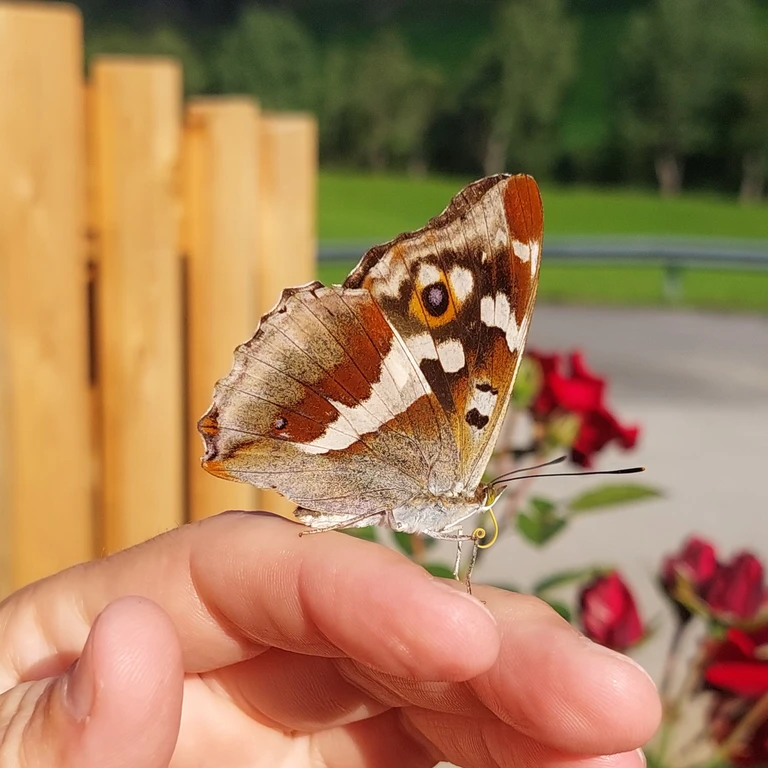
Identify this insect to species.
Apatura iris
